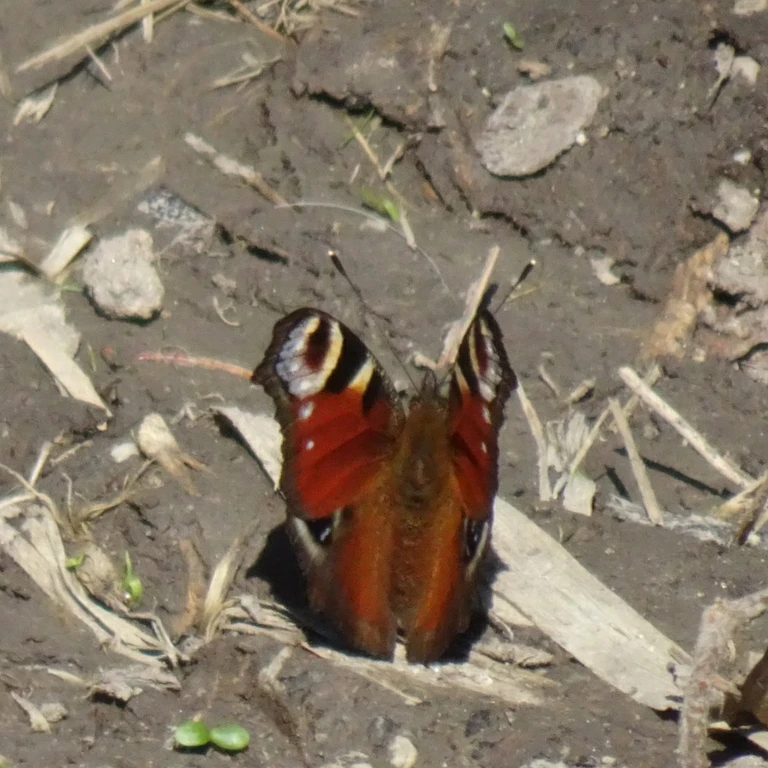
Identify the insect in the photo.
Aglais io
